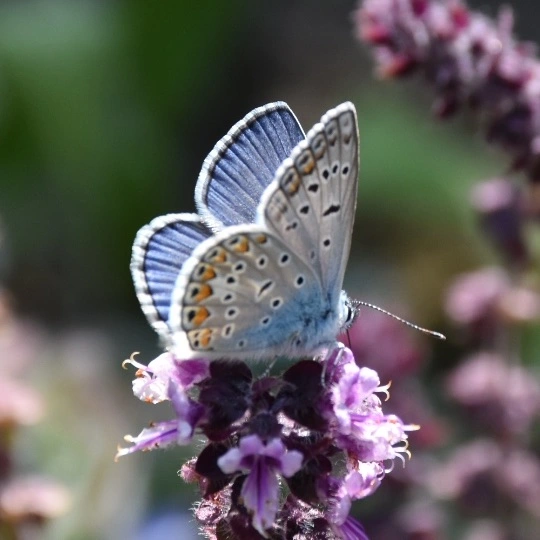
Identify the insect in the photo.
Polyommatus icarus
